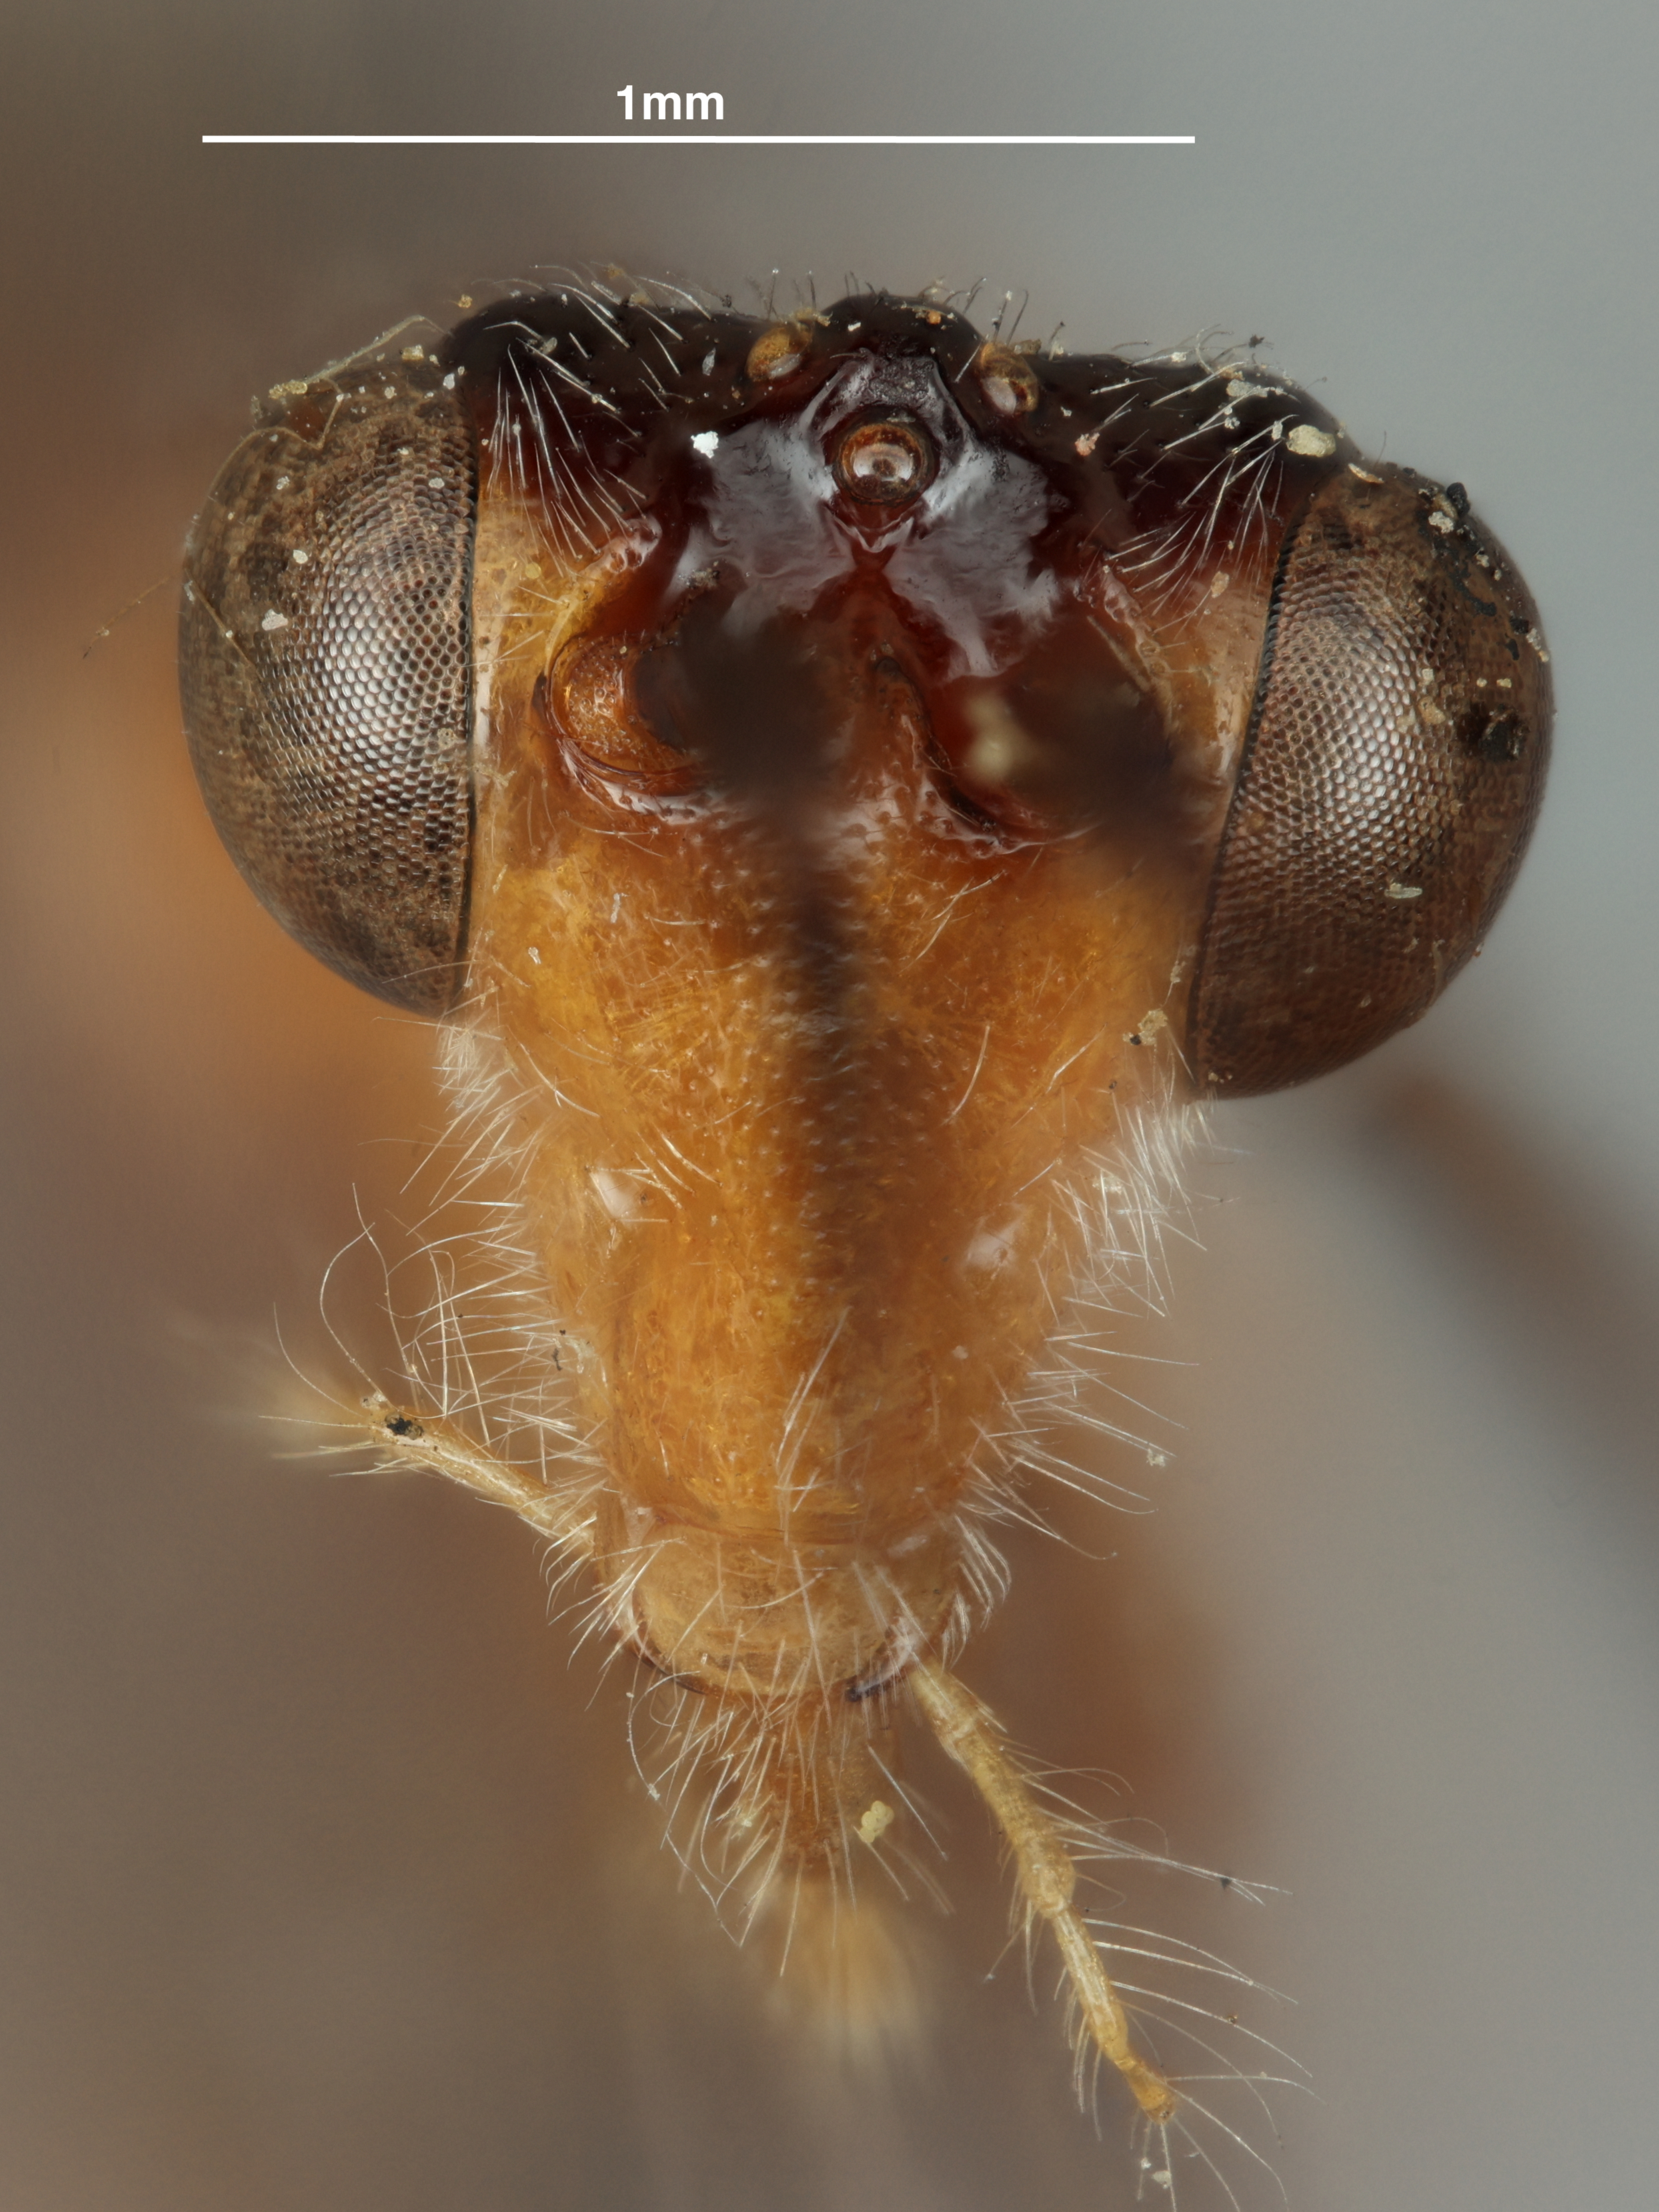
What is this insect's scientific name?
Cremnops collaris
